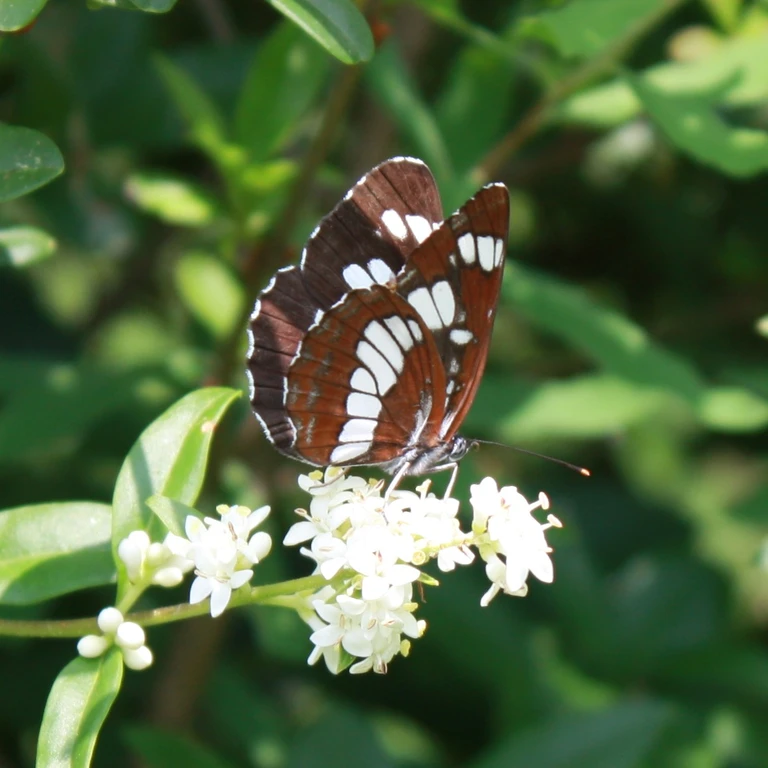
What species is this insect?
Neptis rivularis
